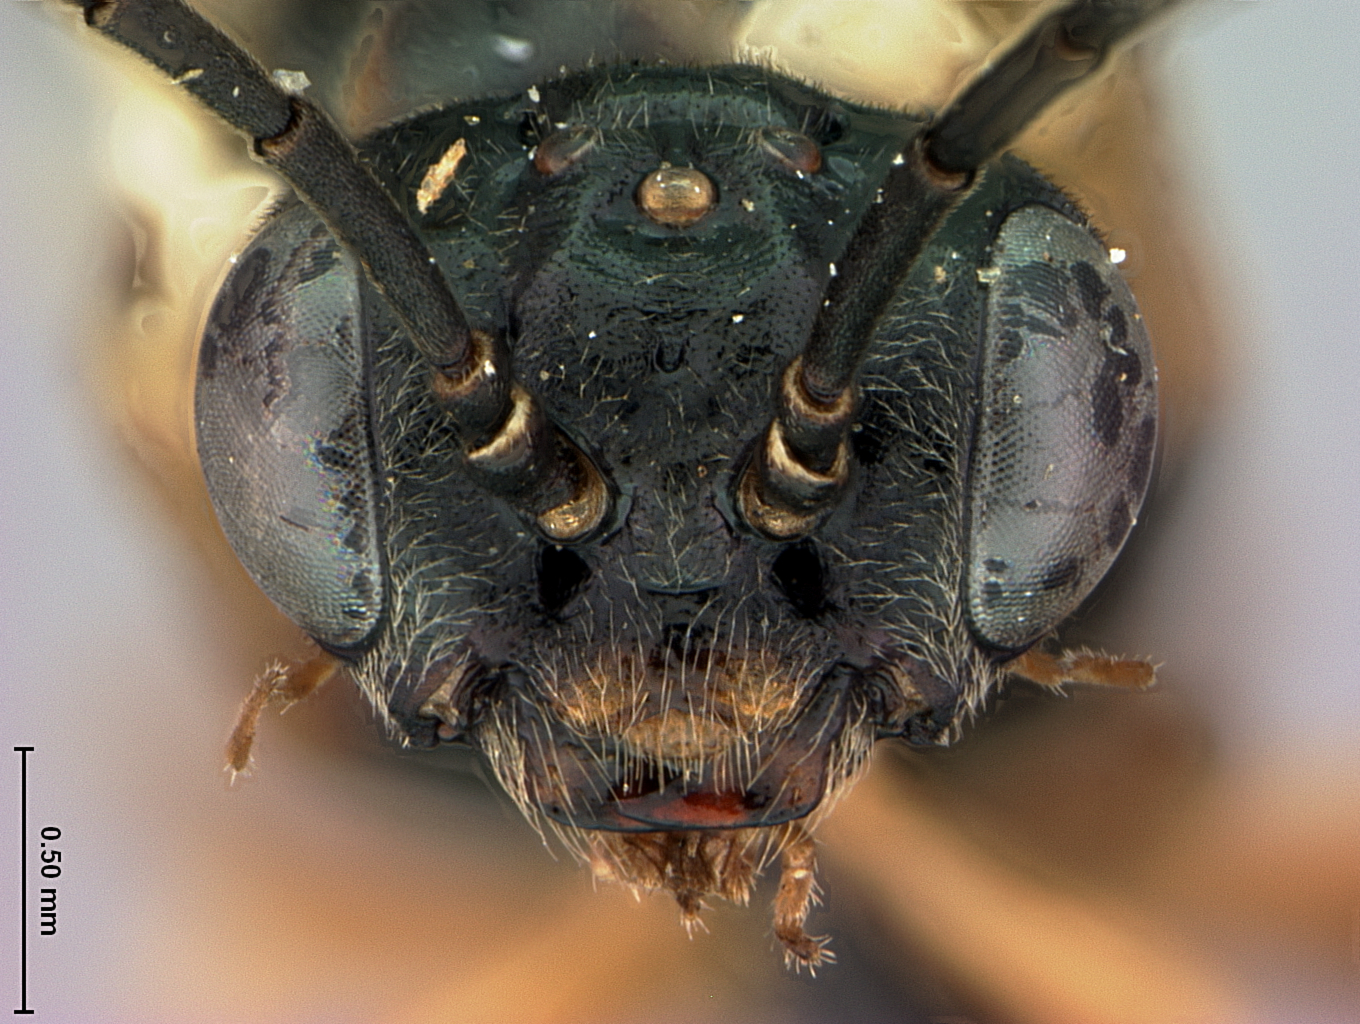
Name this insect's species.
Periclista quercus
